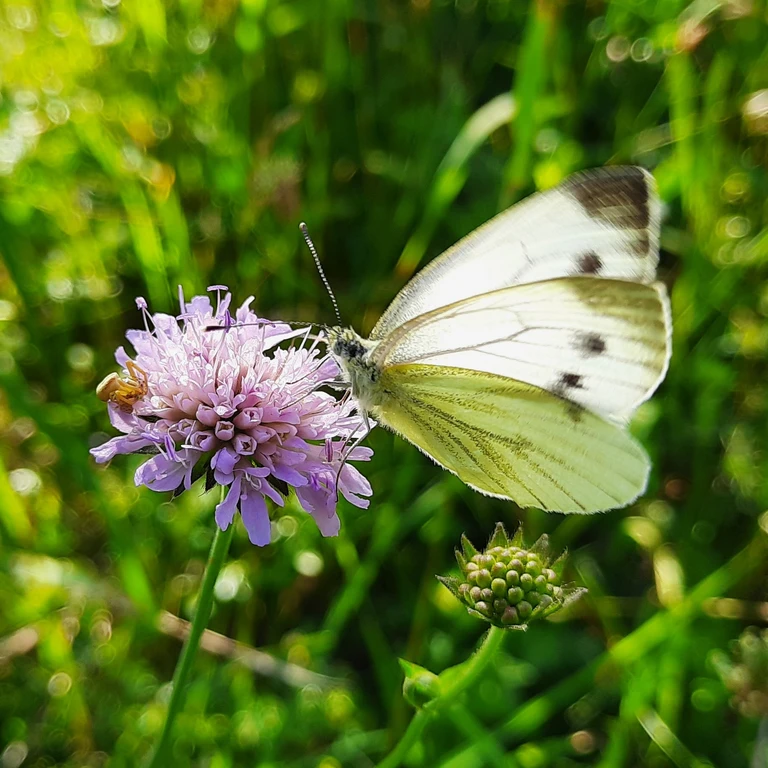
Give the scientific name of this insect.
Pieris napi
